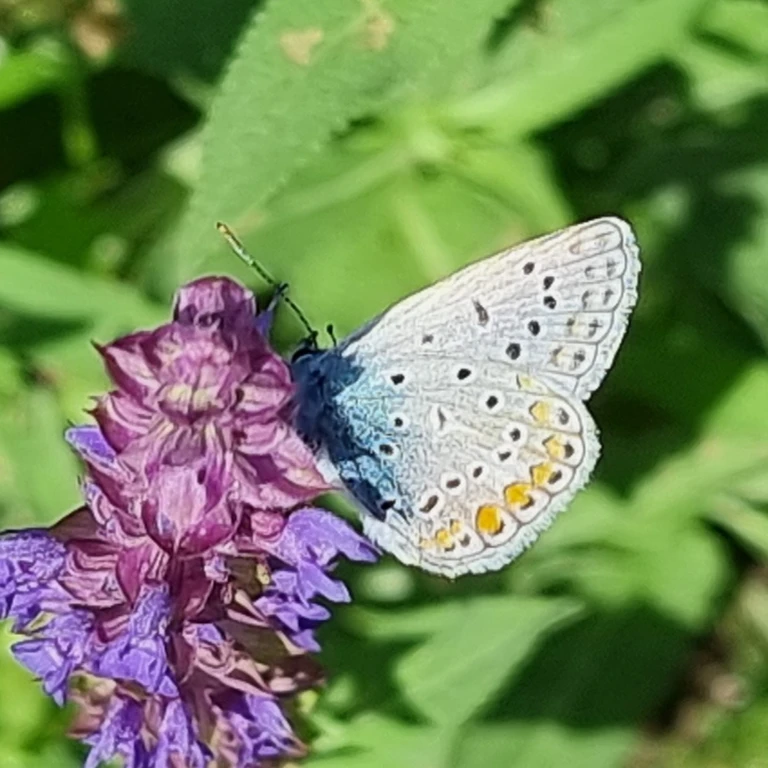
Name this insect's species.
Polyommatus icarus
